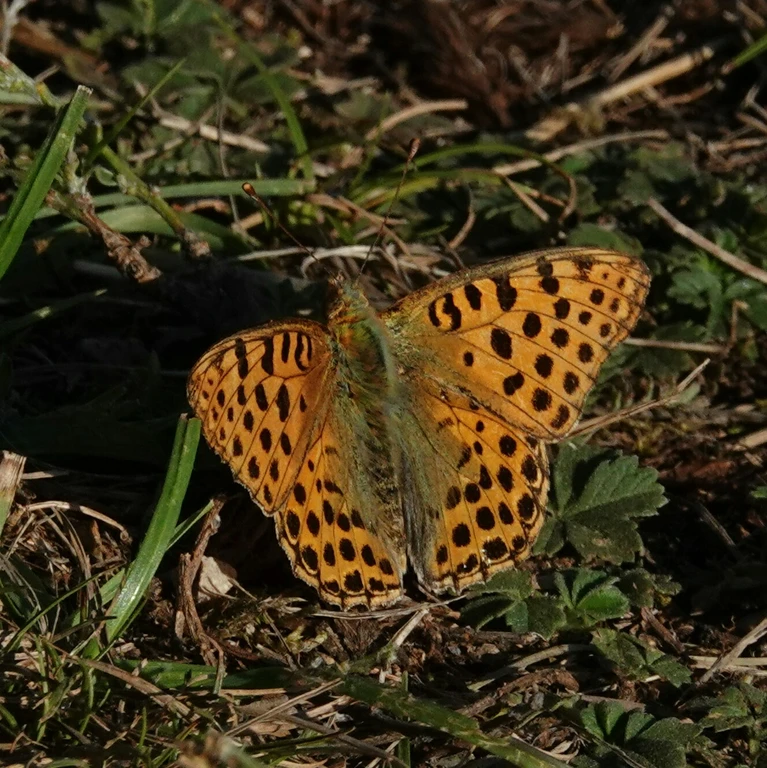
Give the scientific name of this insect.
Issoria lathonia
